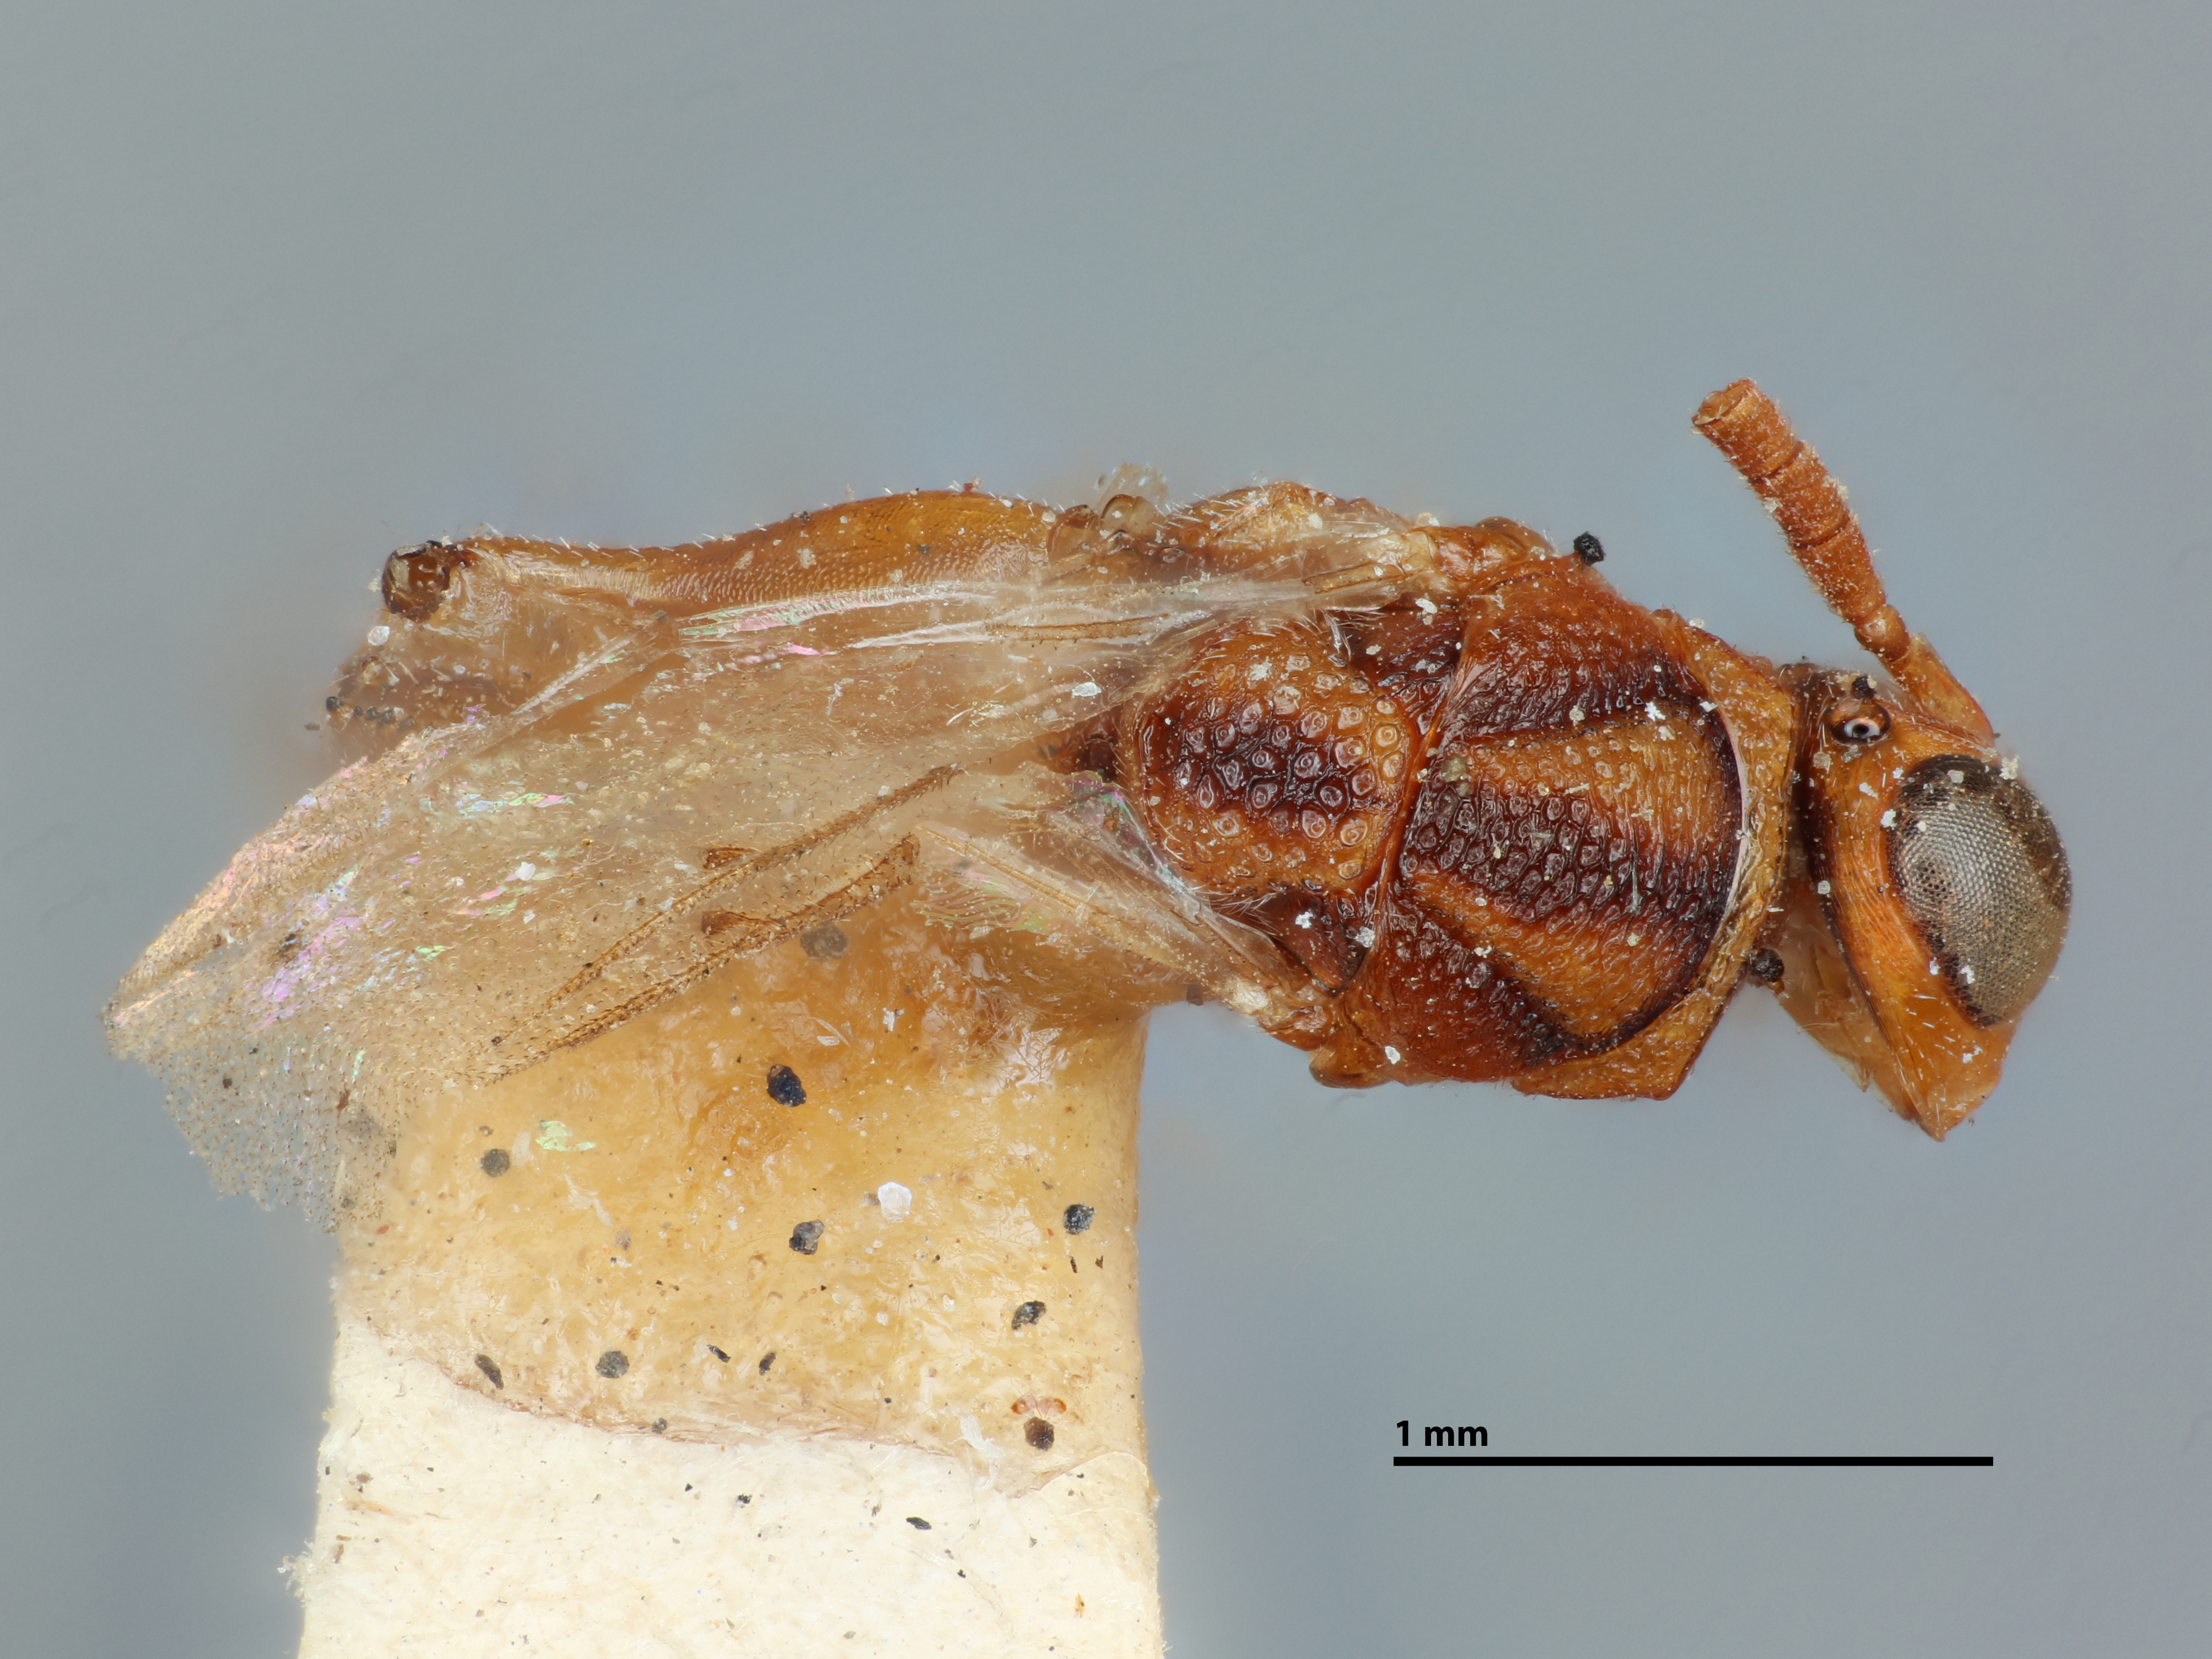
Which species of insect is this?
Smicra longipetiola
